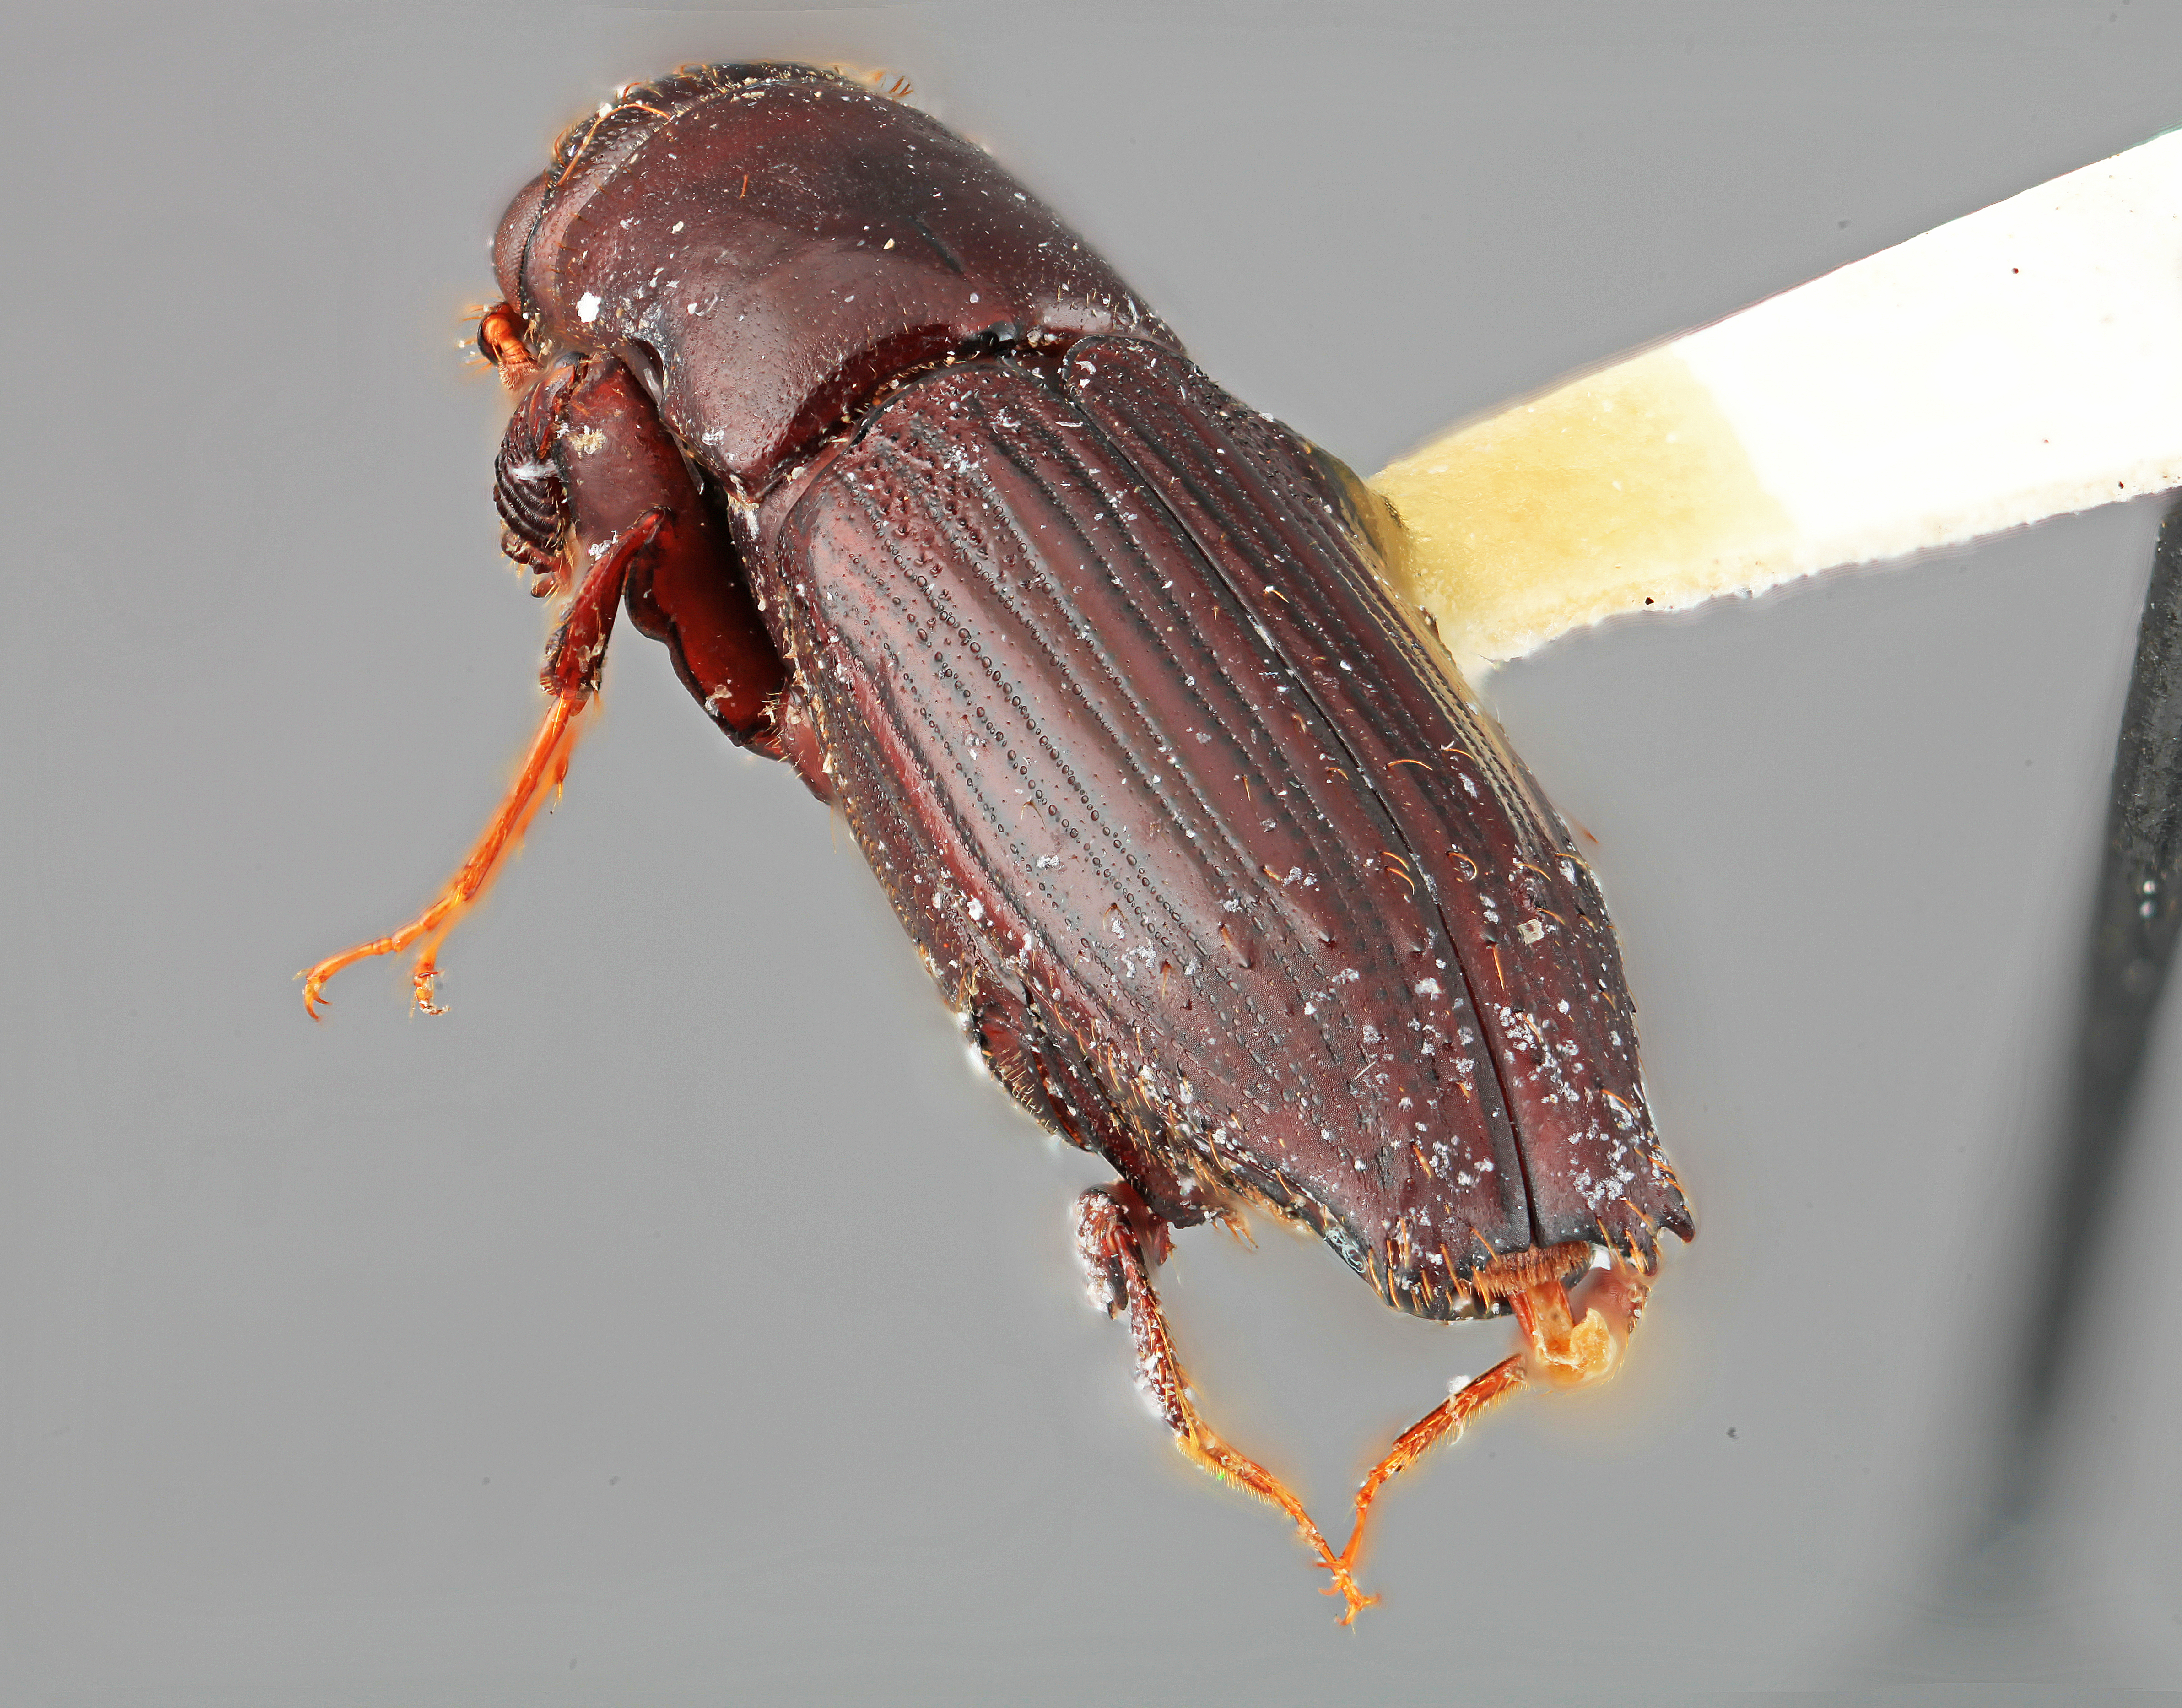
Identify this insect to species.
Platypus chiriquensis
